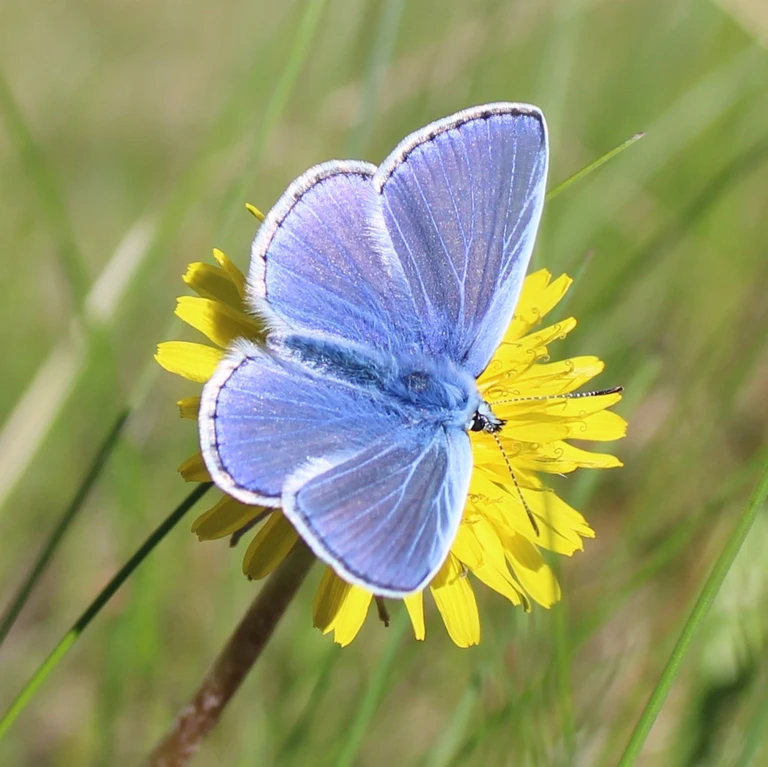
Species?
Polyommatus icarus
